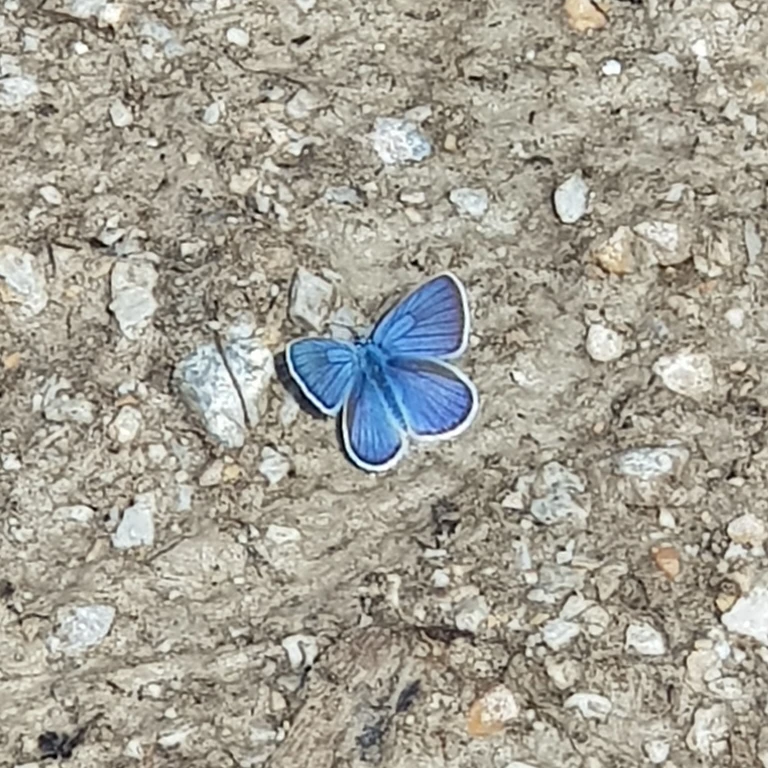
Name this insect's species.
Cyaniris semiargus
